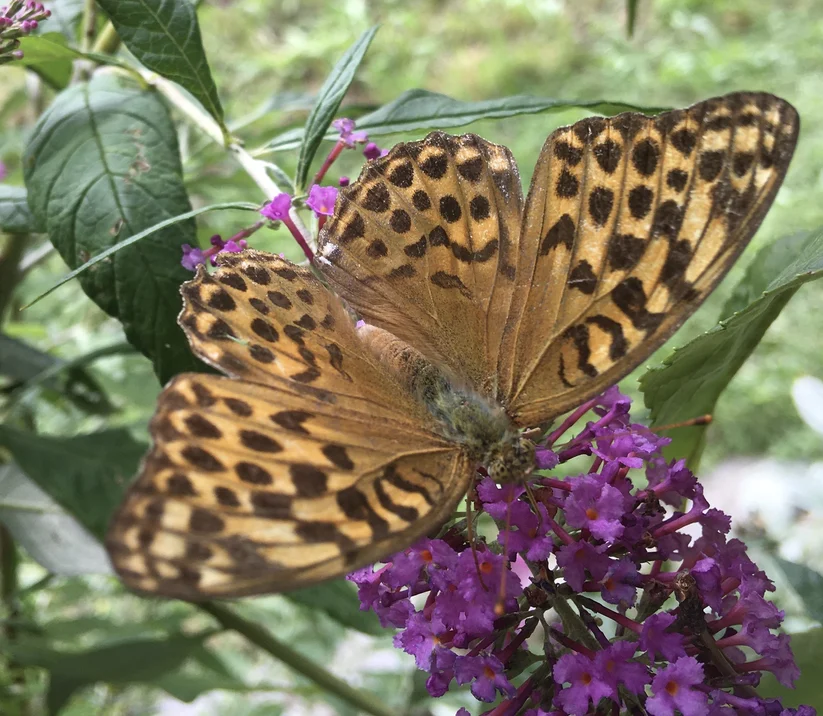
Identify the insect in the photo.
Argynnis paphia
